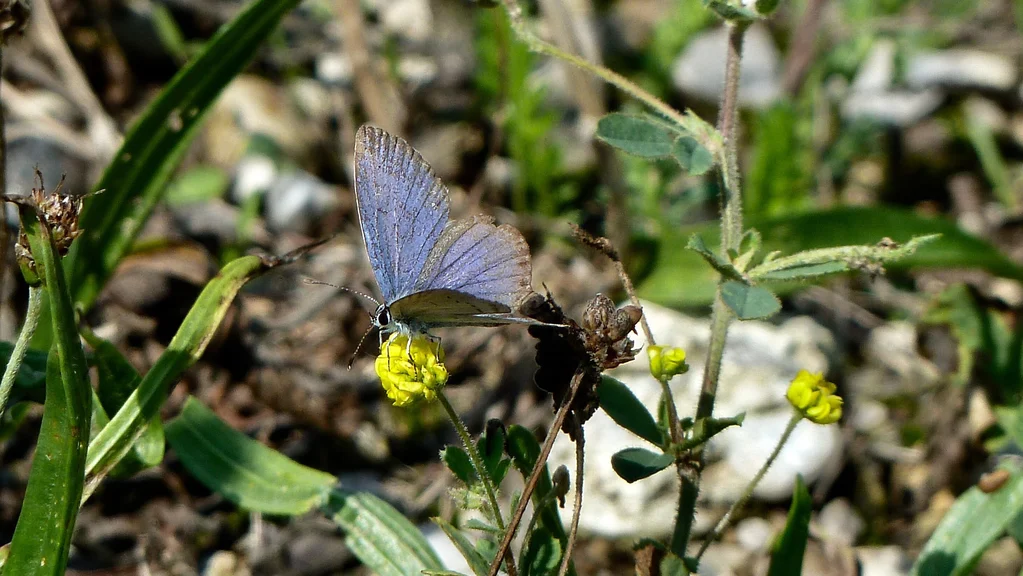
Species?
Cupido argiades (also Elkalyce argiades)
